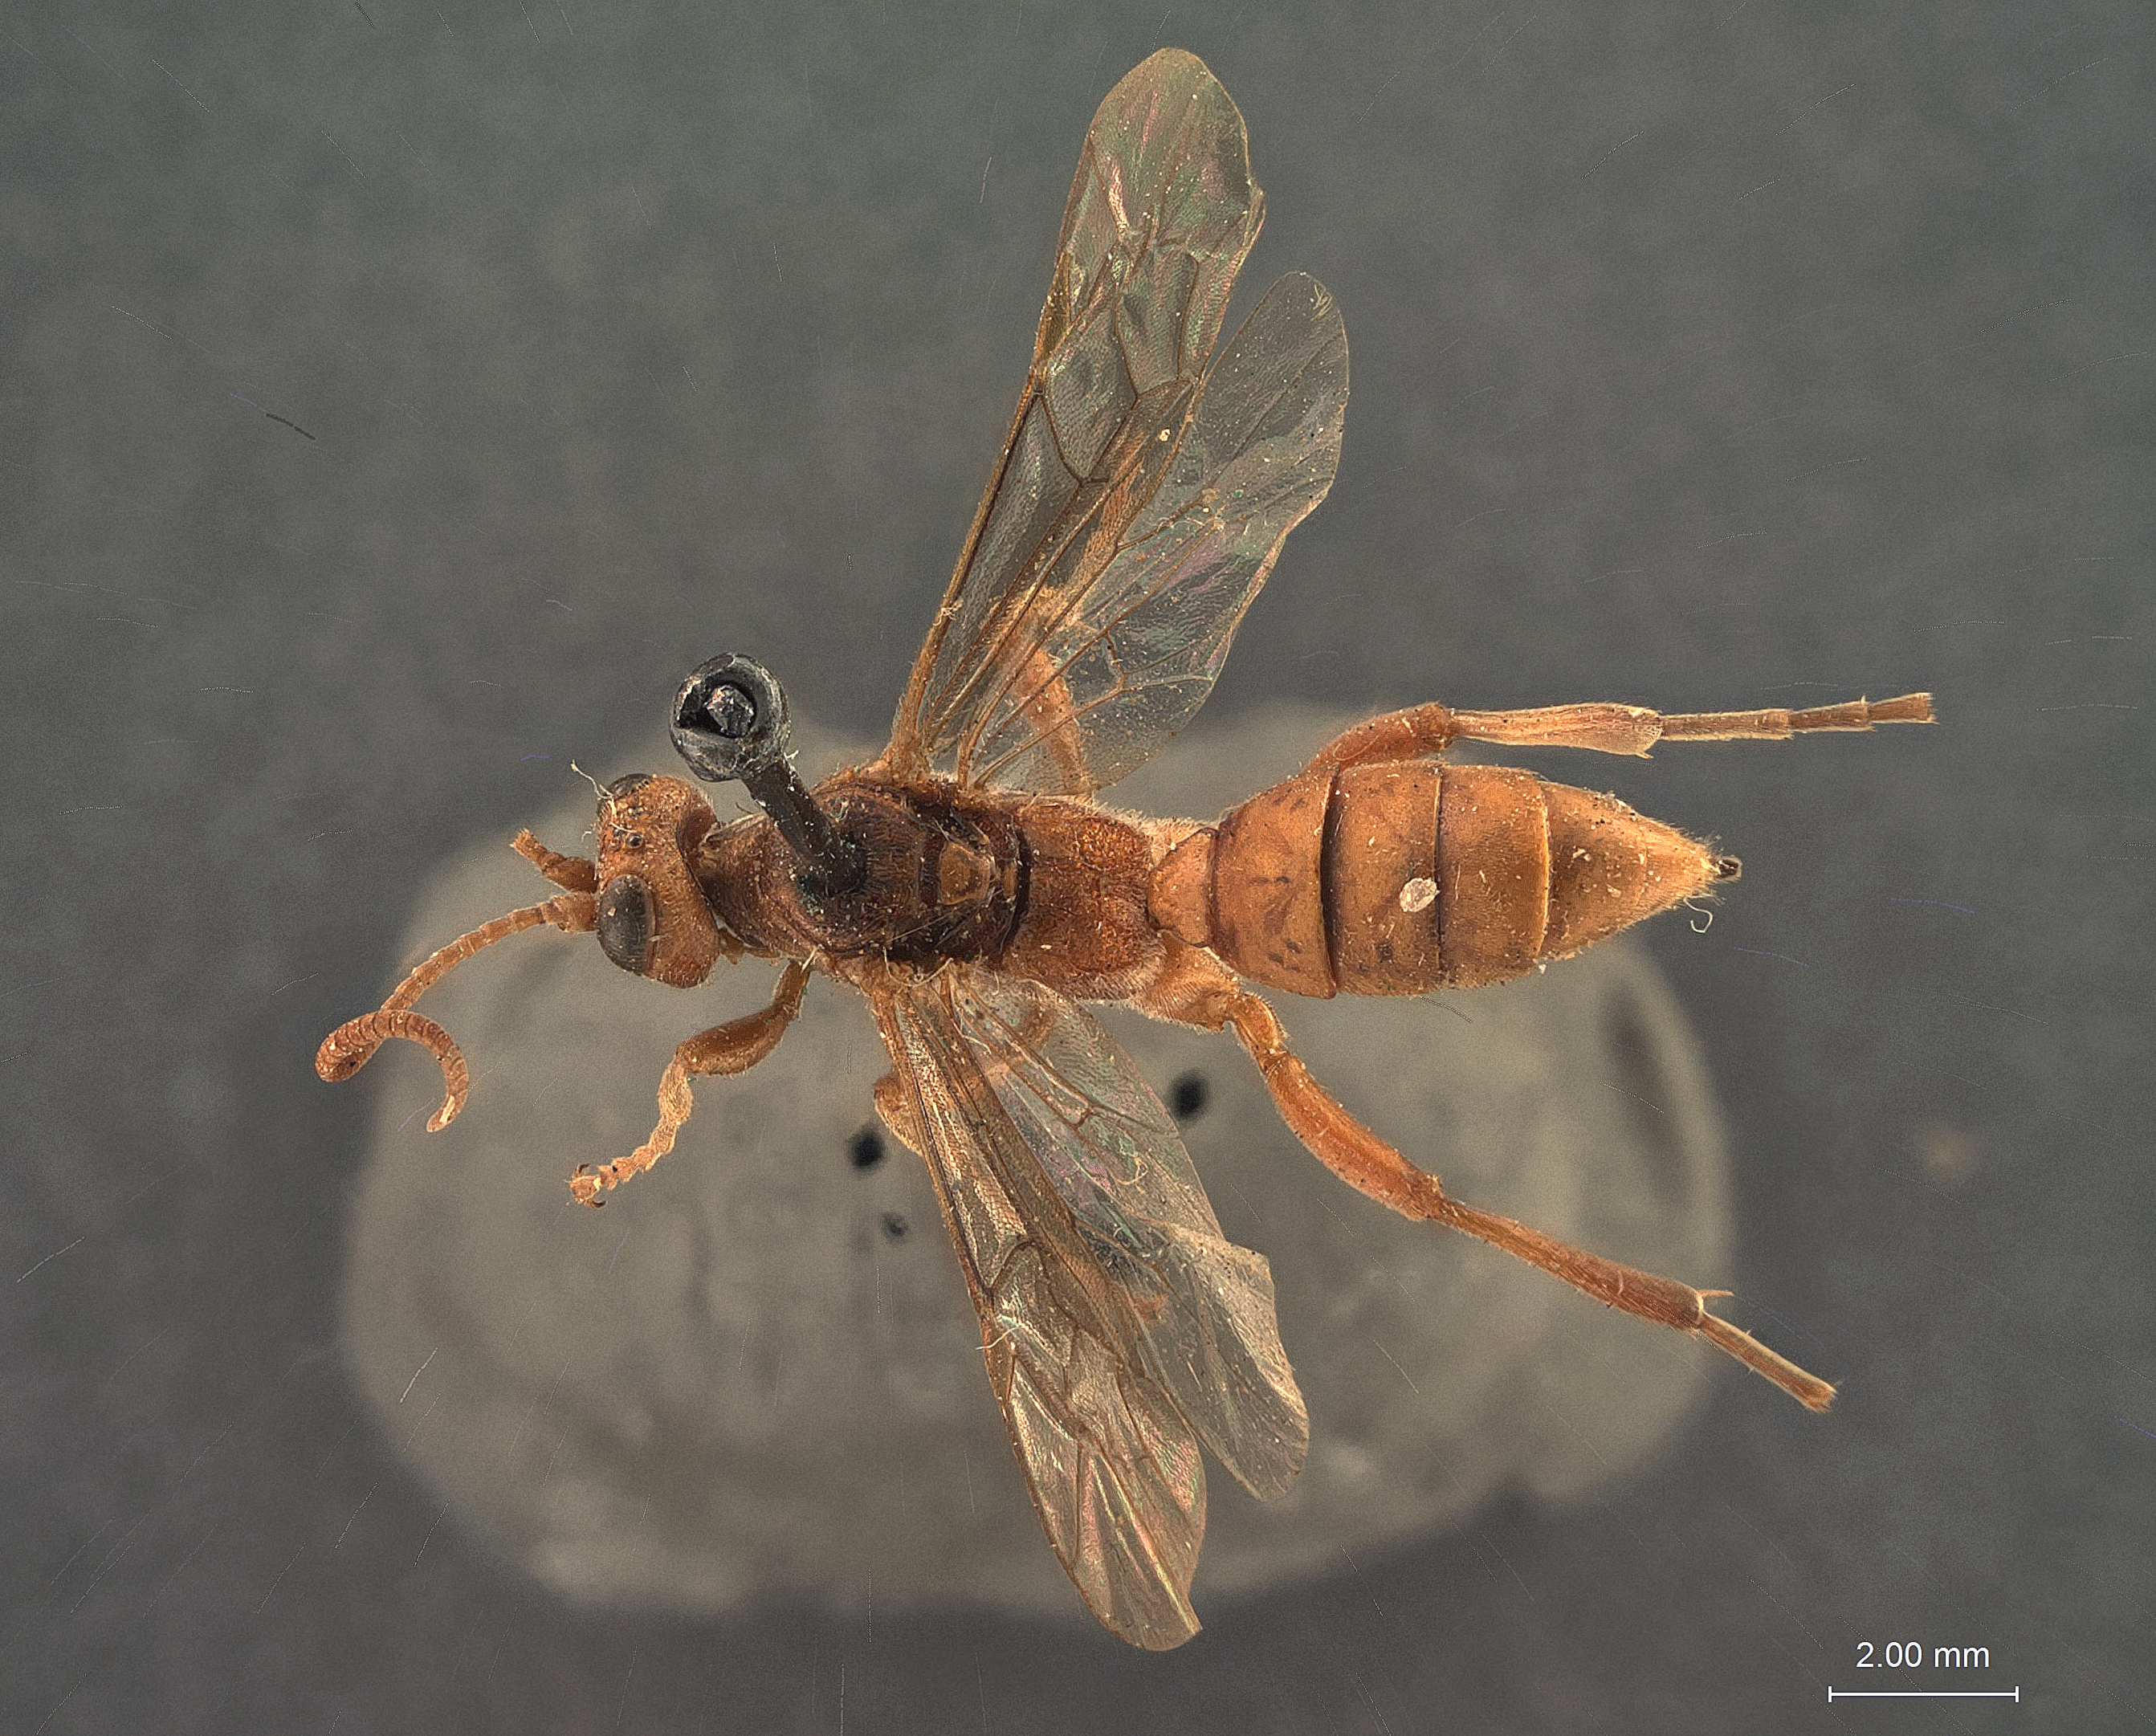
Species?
Ichneumon brevipennis
